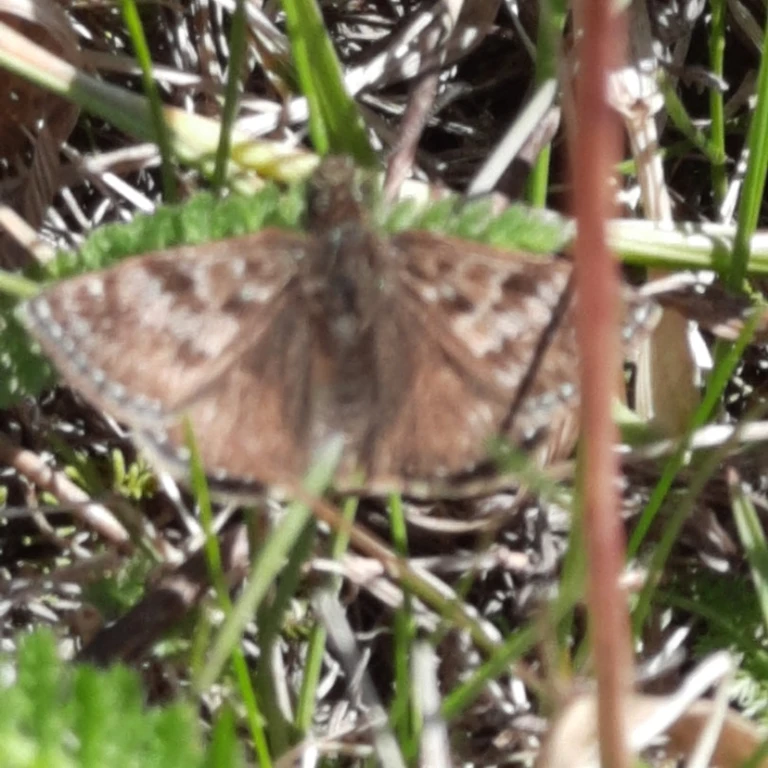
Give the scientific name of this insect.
Erynnis tages
